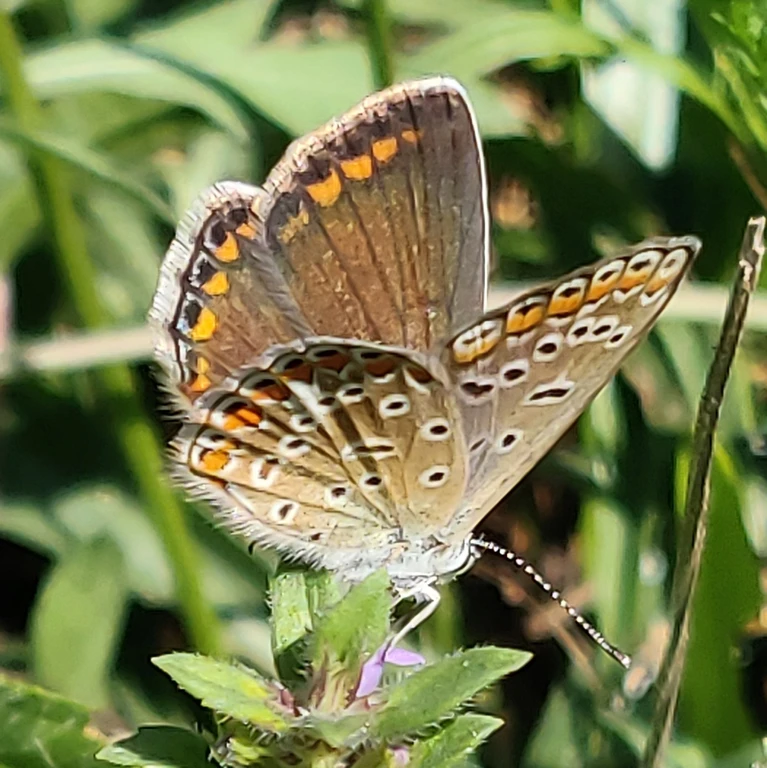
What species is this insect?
Polyommatus icarus
